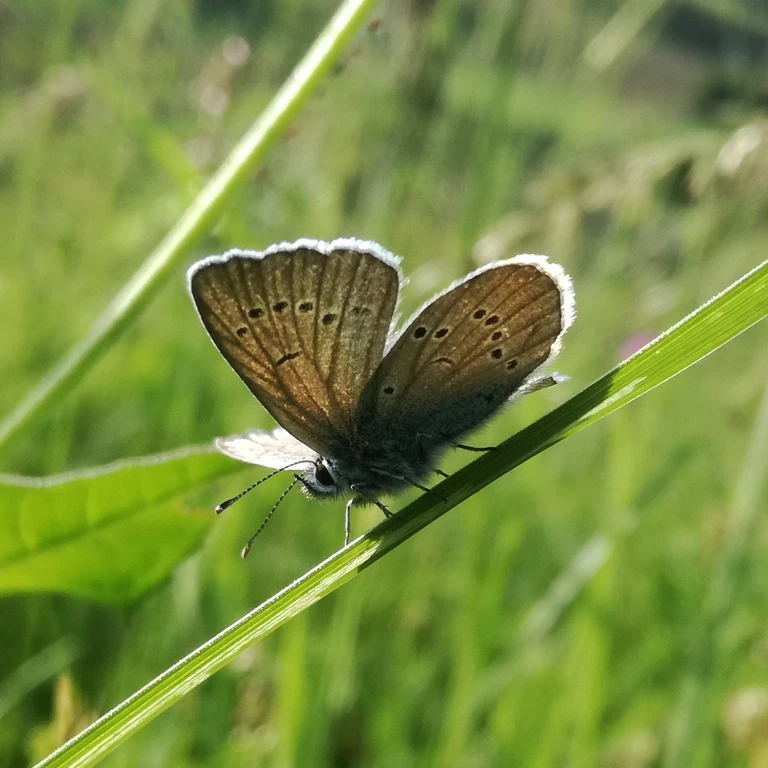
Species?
Cyaniris semiargus
